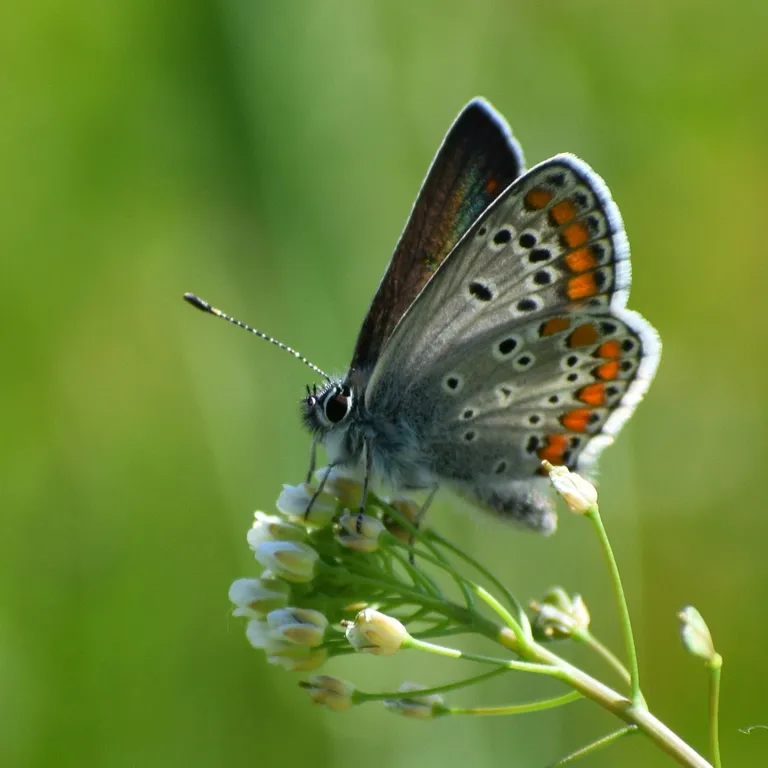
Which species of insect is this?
Aricia agestis/artaxerxes
